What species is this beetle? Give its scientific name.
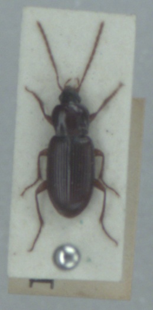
Pedius longicollis
